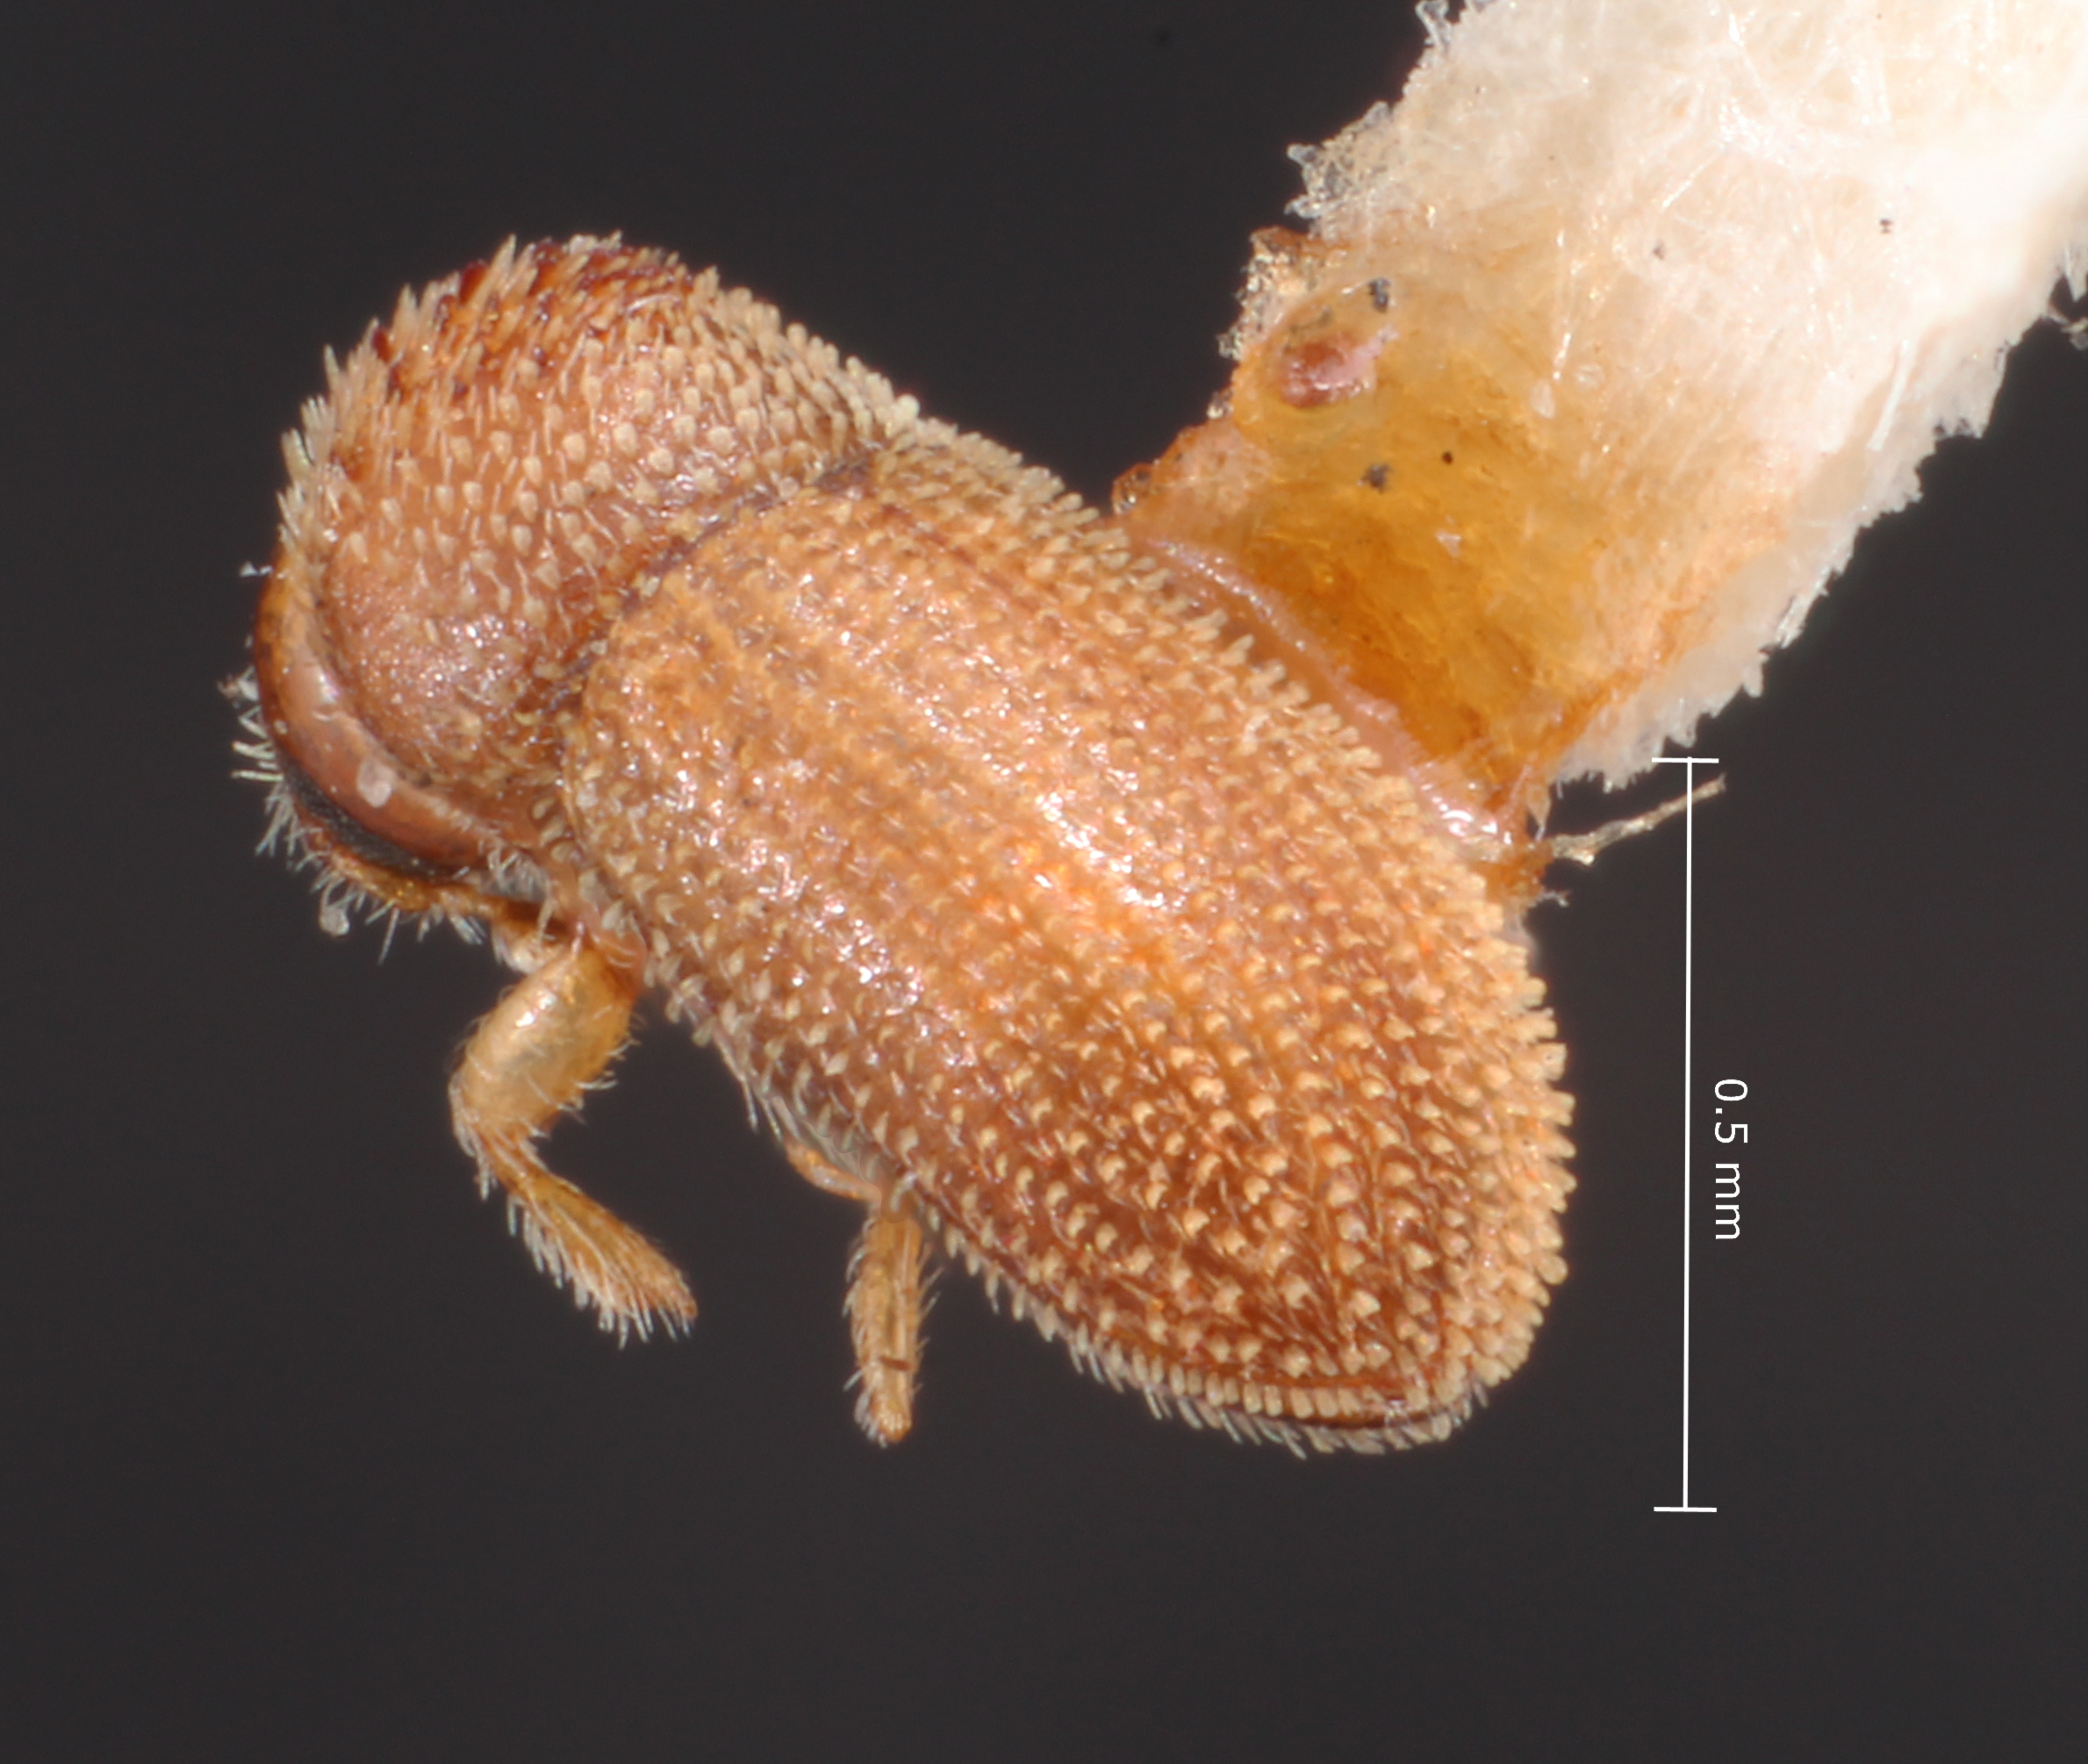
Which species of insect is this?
Hypothenemus pubescens
